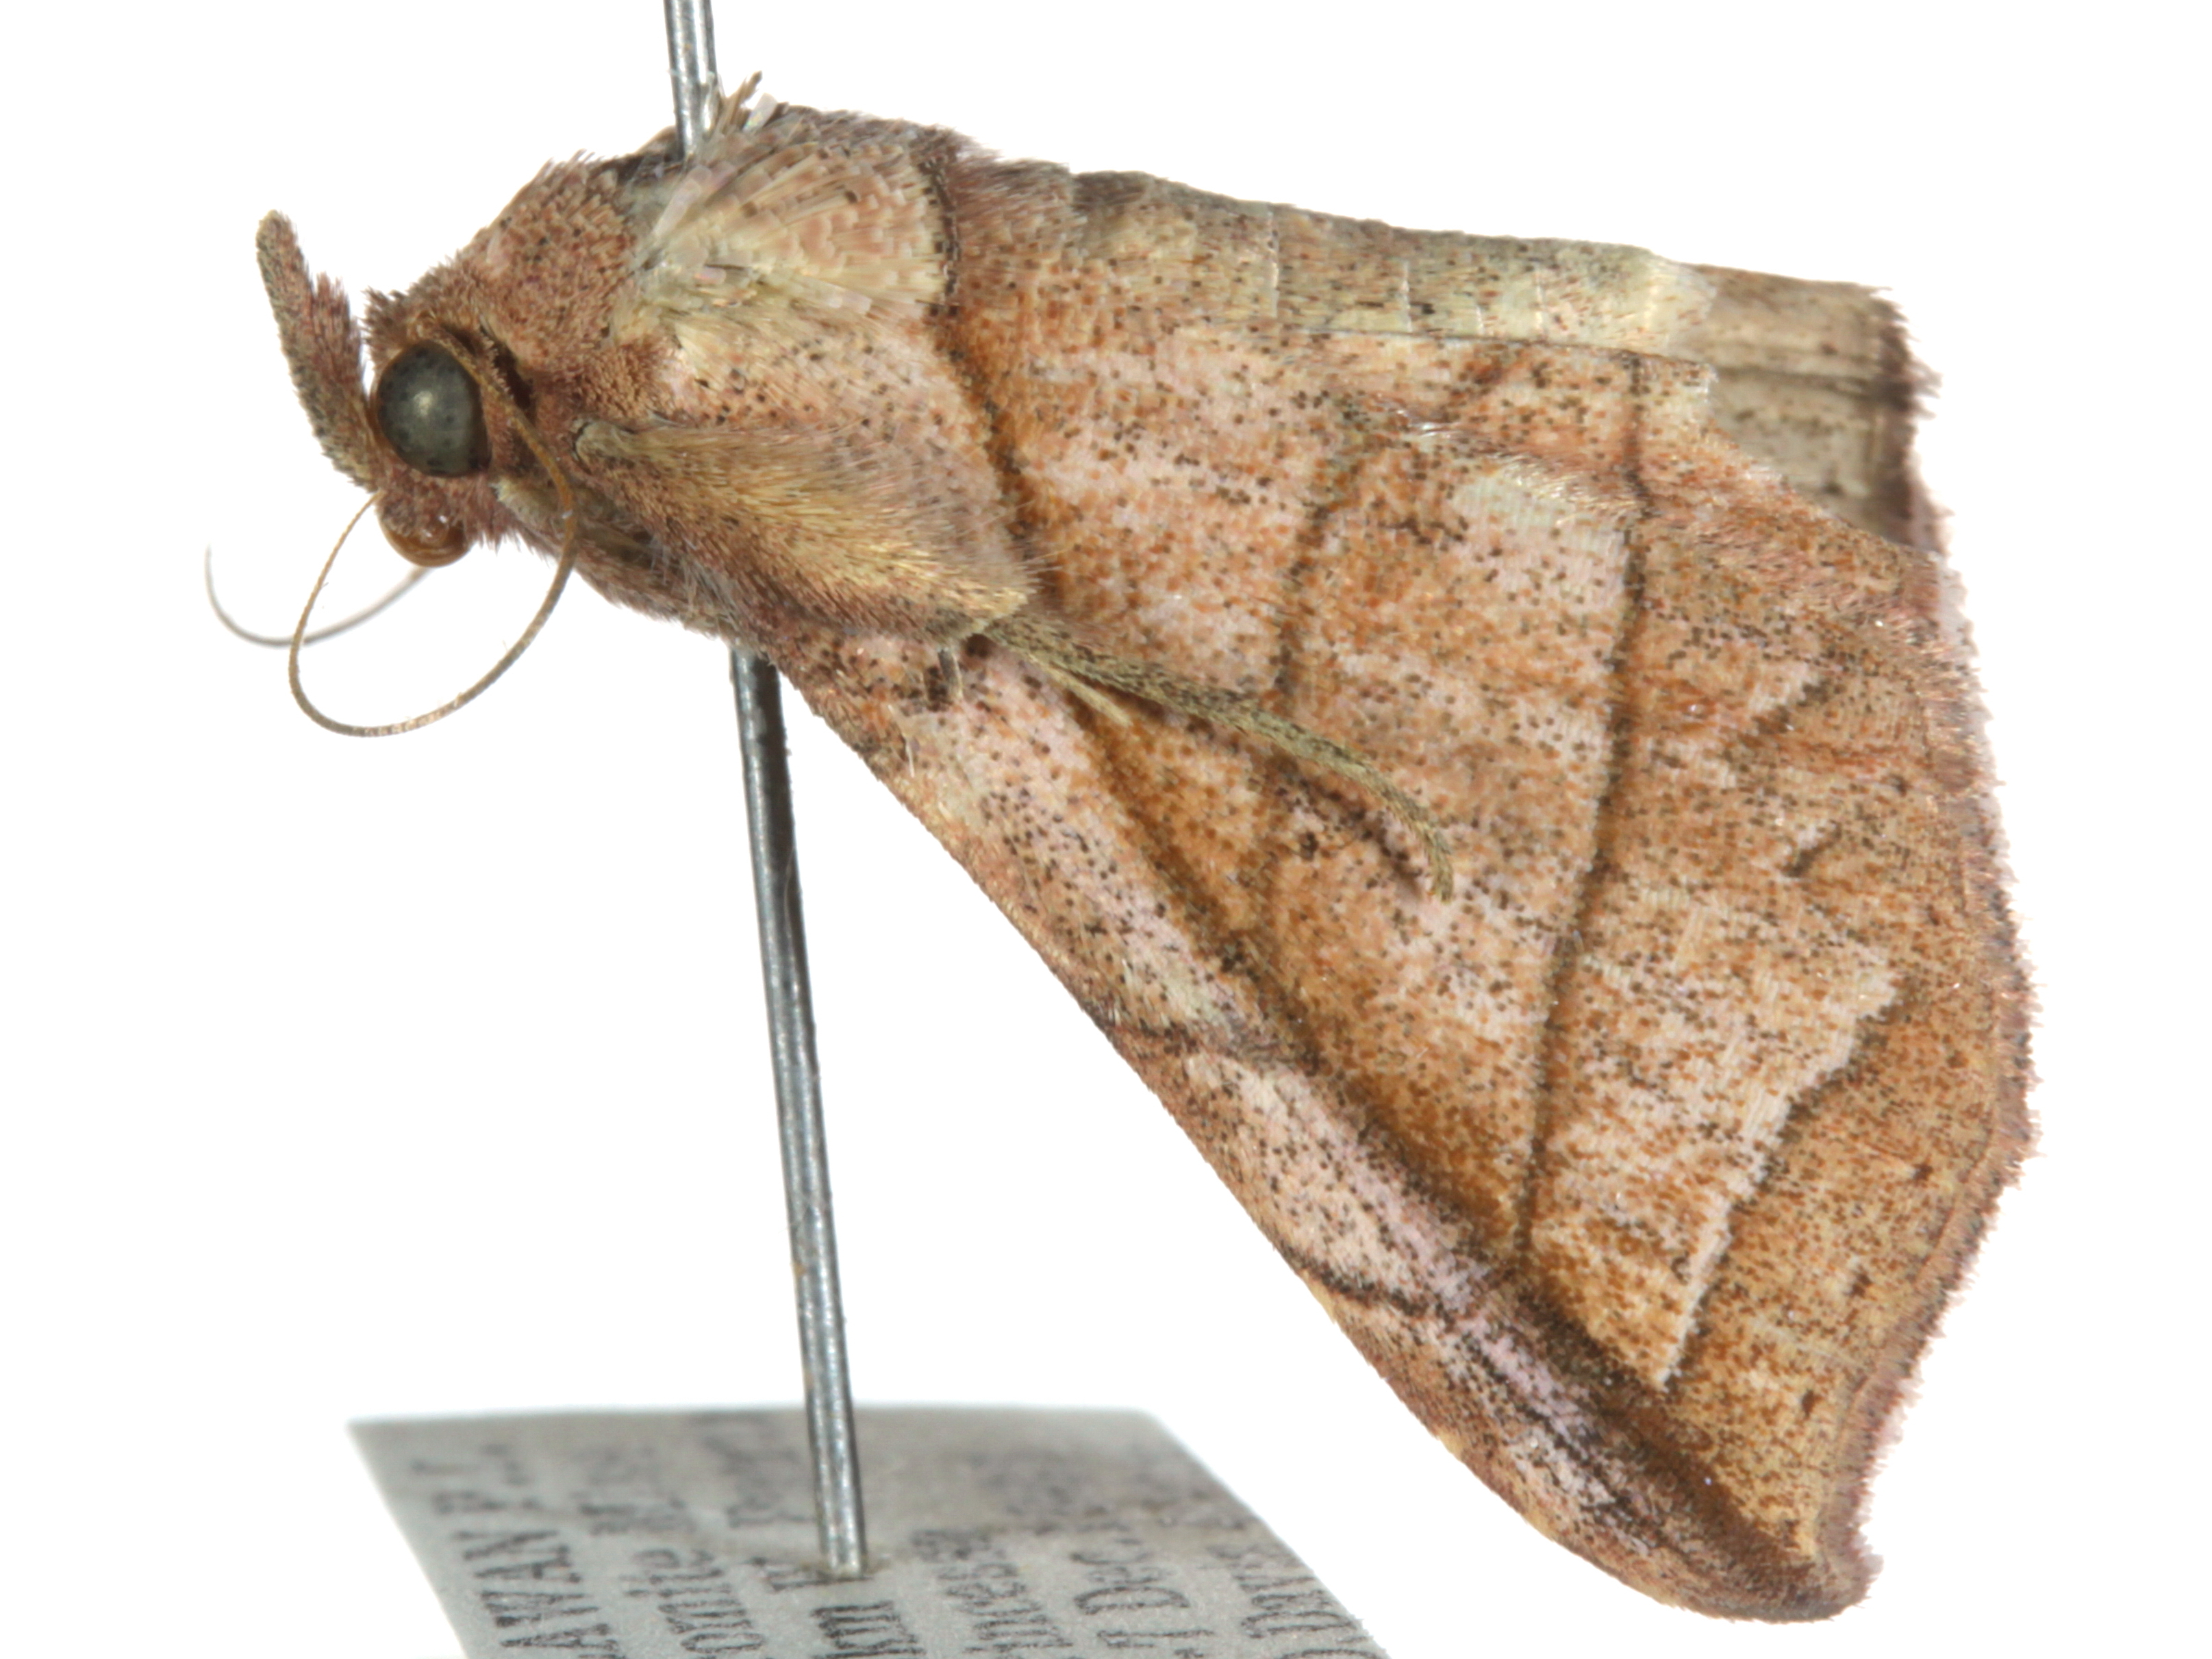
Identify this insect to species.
Tiruvaca subcostalis
